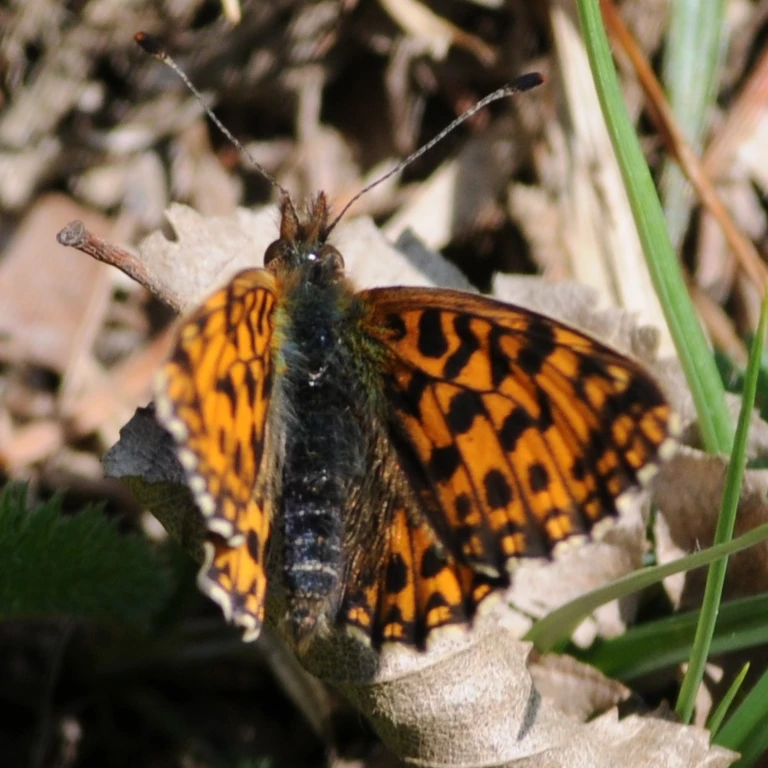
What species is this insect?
Boloria dia
